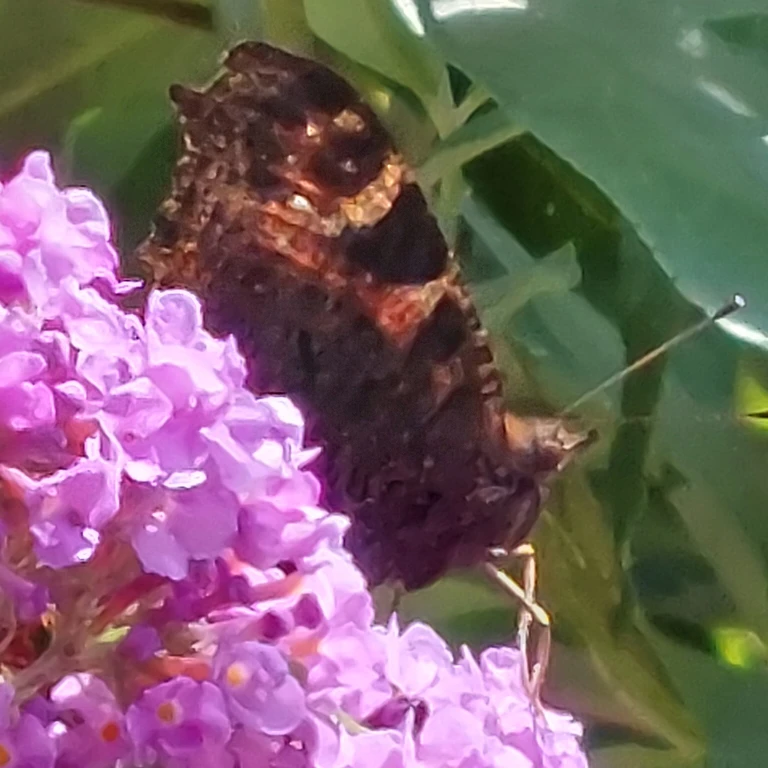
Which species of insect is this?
Aglais io
